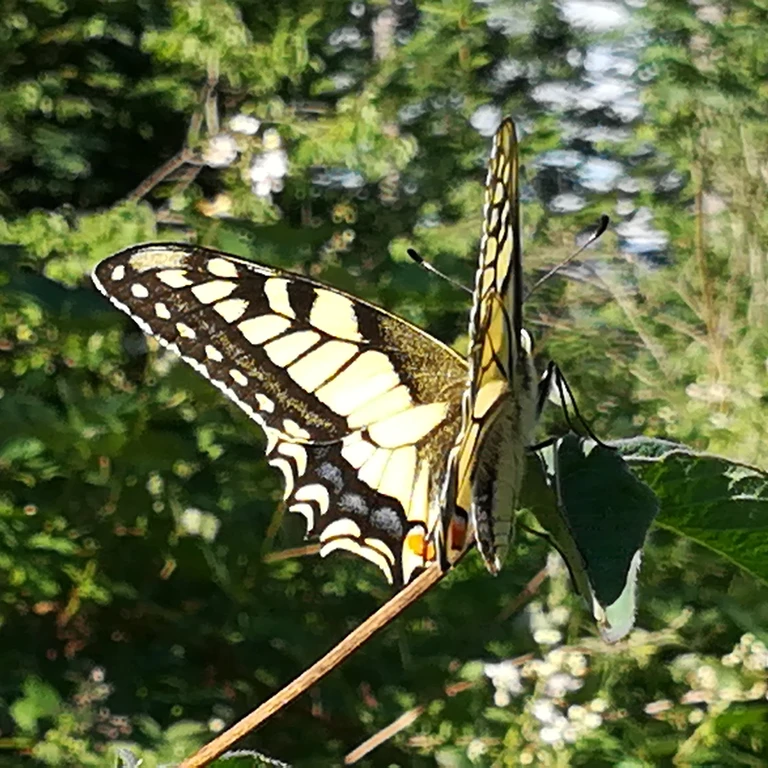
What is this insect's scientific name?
Papilio machaon
